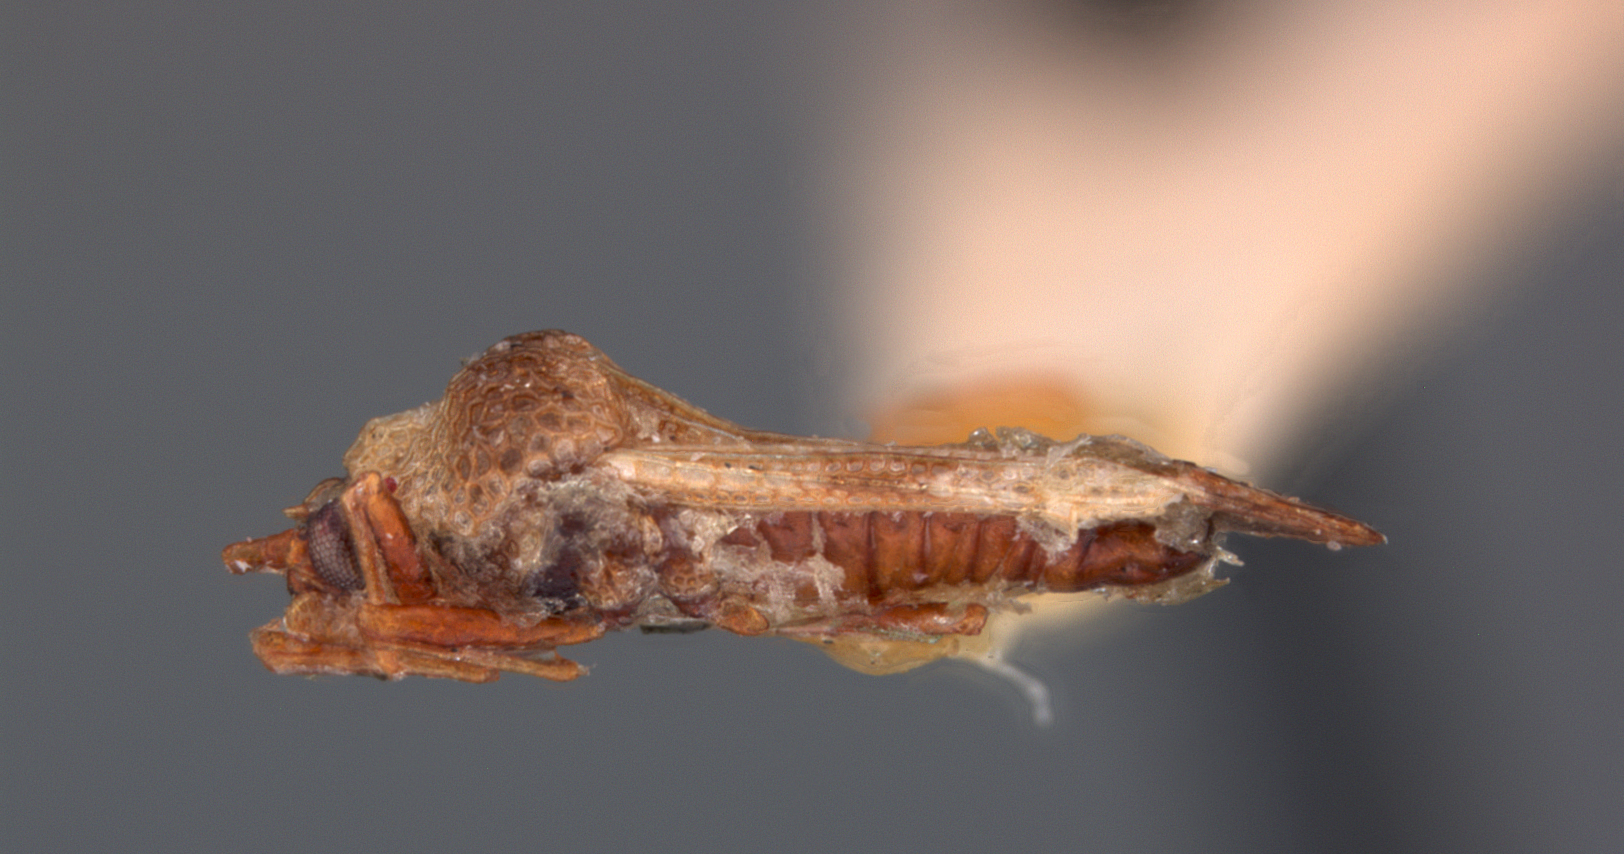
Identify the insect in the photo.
Cysteochila consueta
